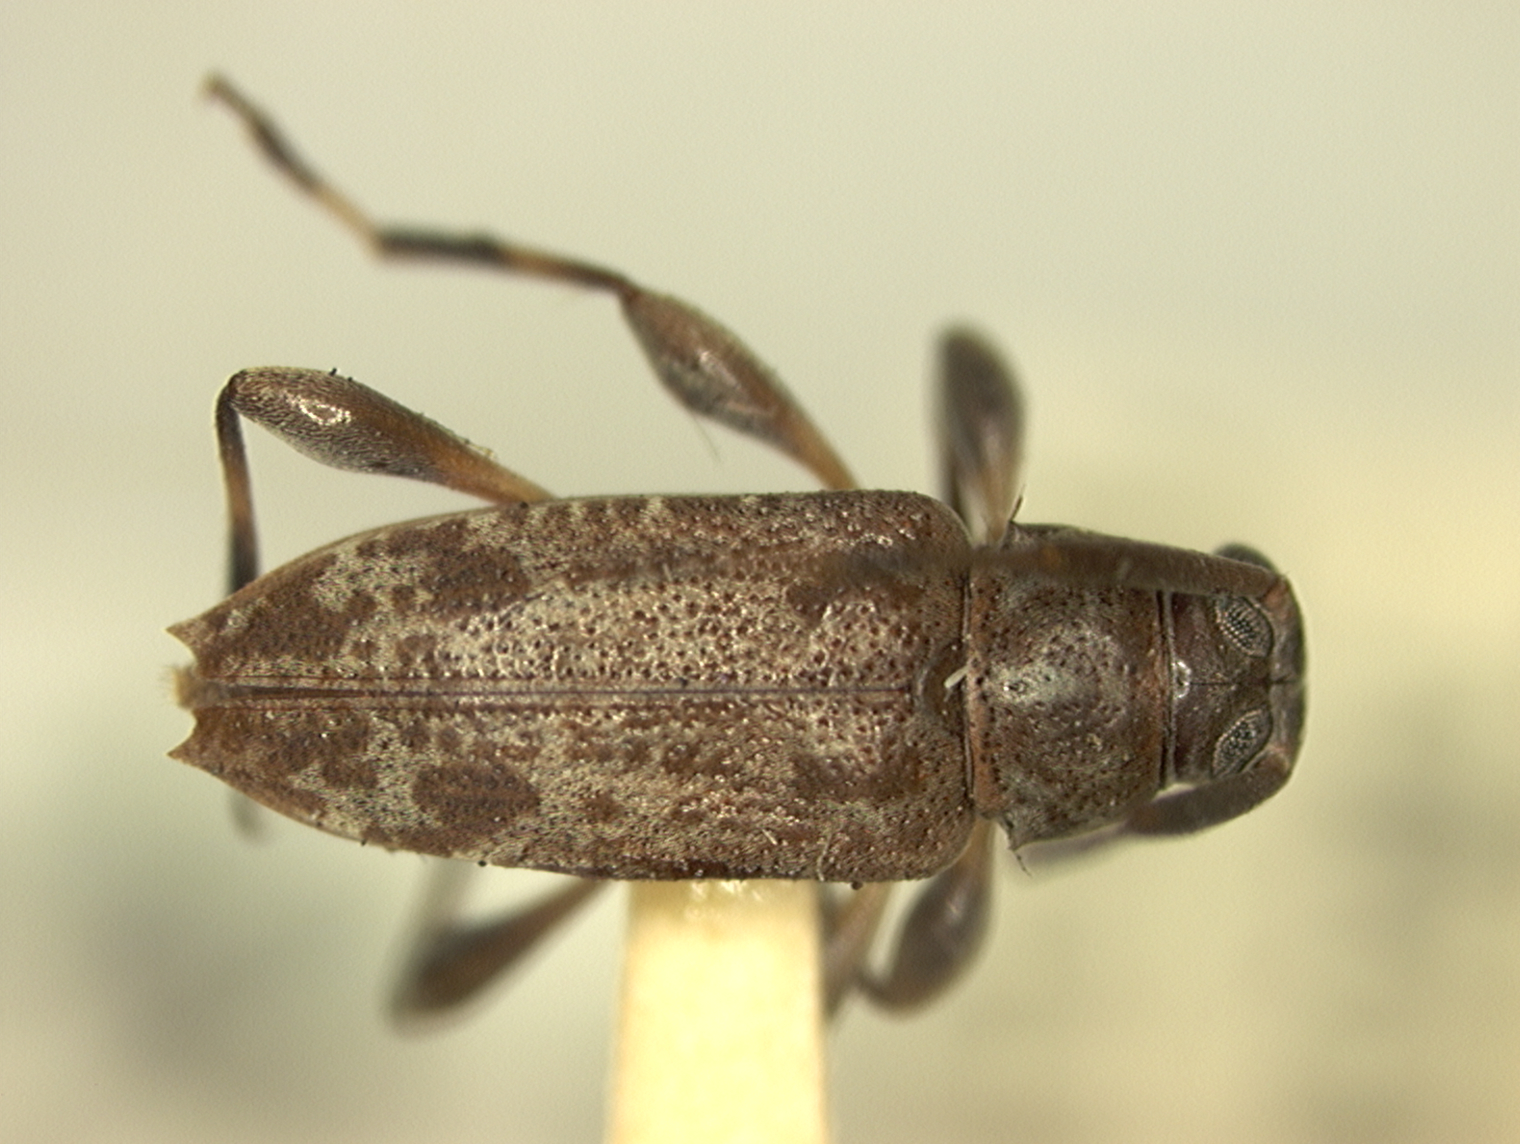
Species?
Hyperplatys griseomaculatus
